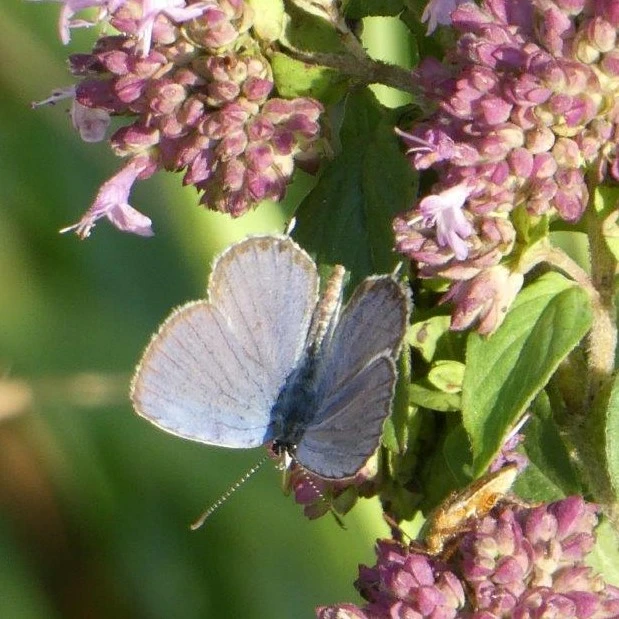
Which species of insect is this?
Cupido argiades (also Elkalyce argiades)
